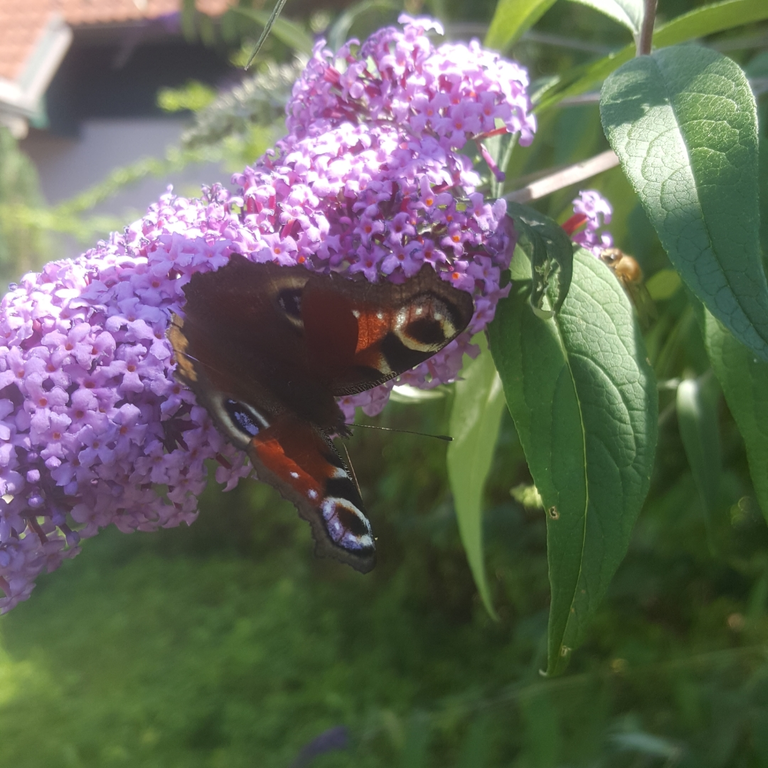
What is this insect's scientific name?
Aglais io
